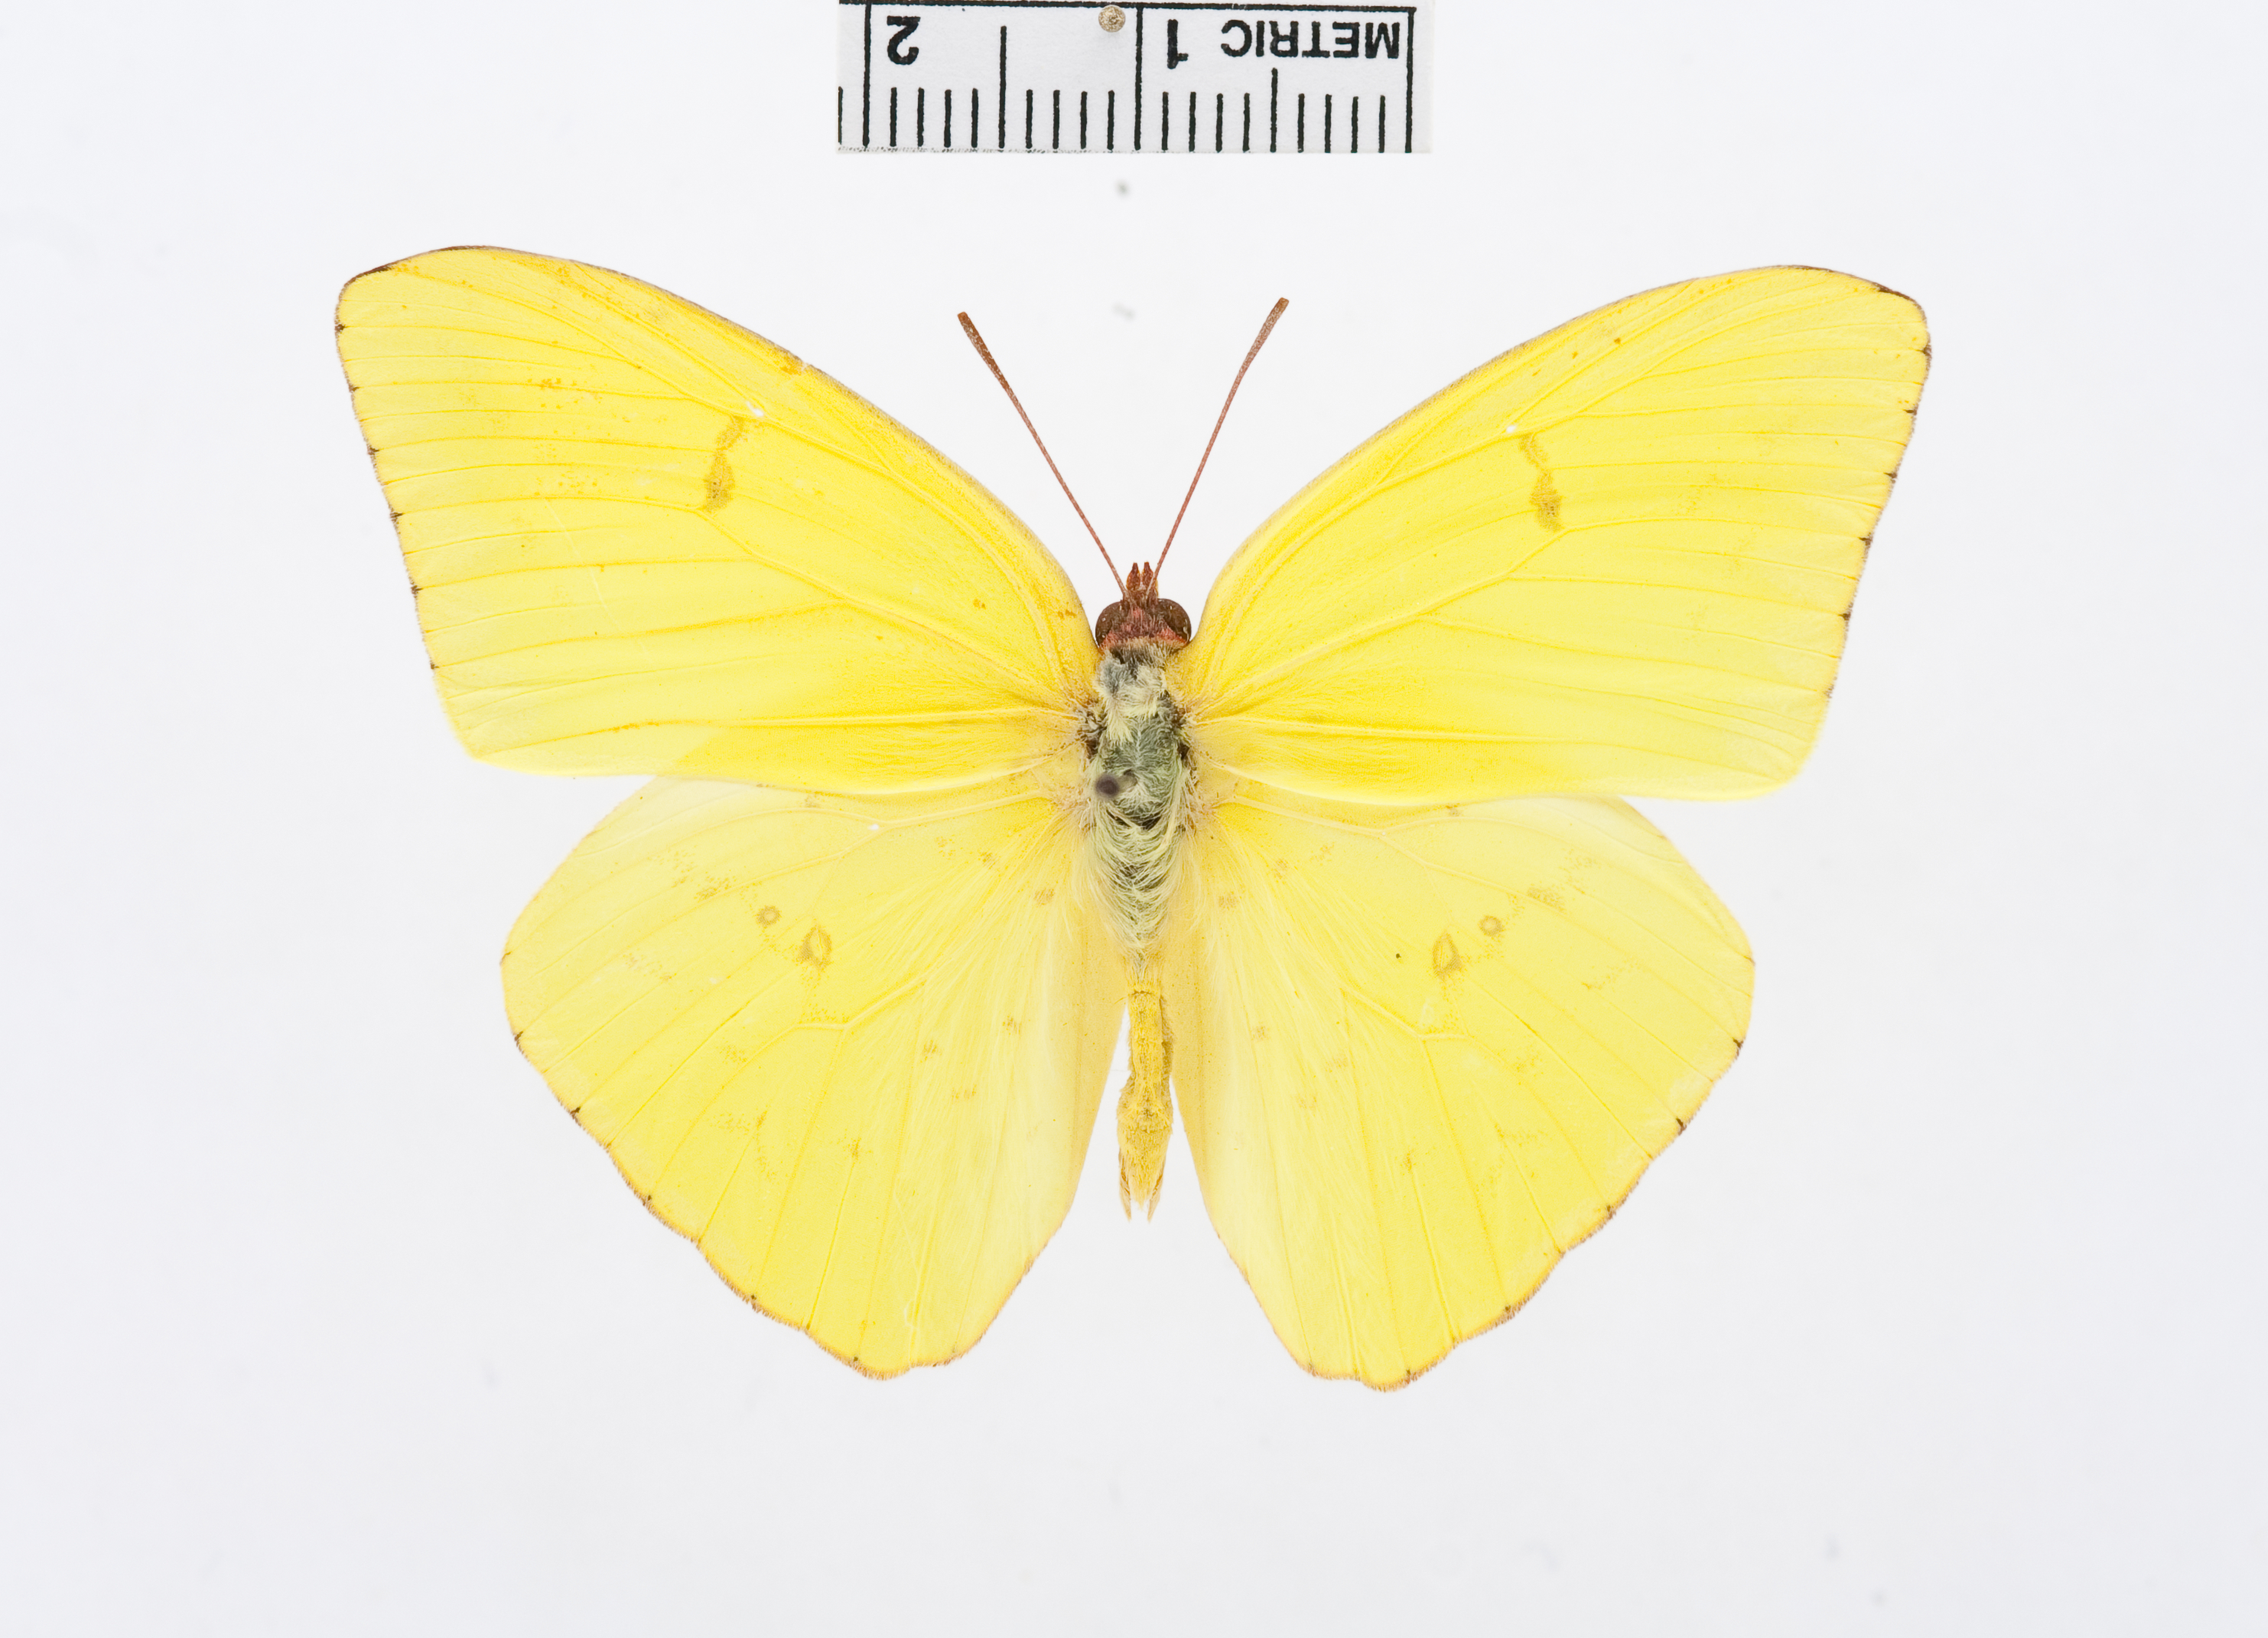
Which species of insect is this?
Phoebis sennae
